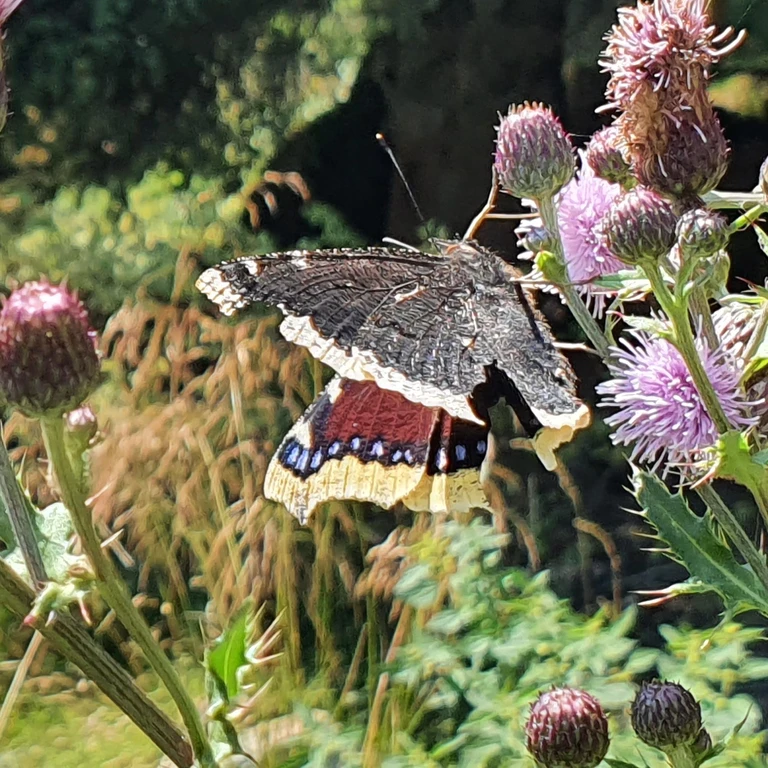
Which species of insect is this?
Nymphalis antiopa
